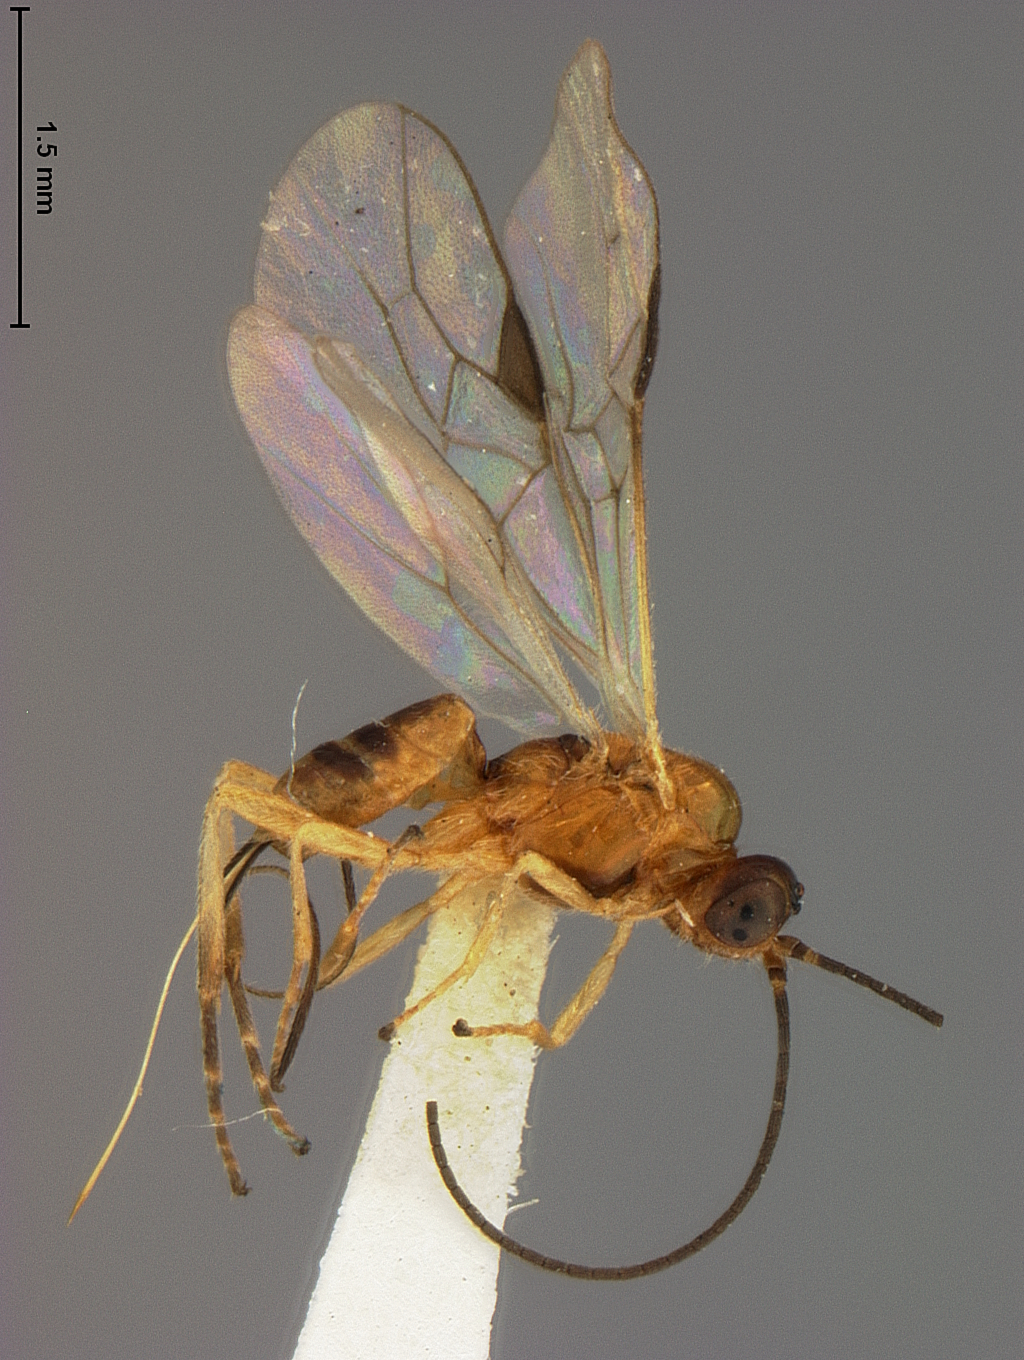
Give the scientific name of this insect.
Bracon euura
